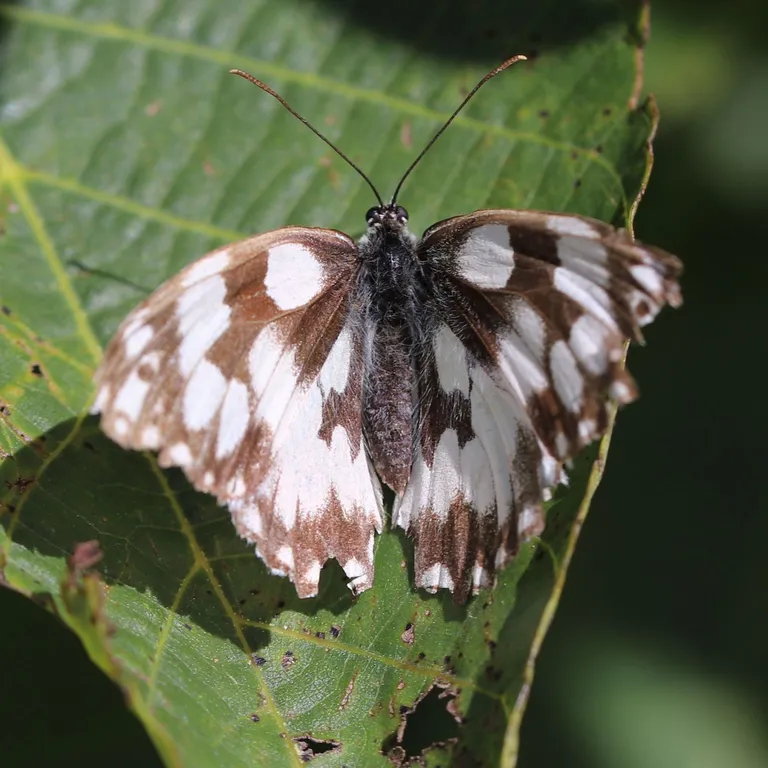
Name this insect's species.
Melanargia galathea
